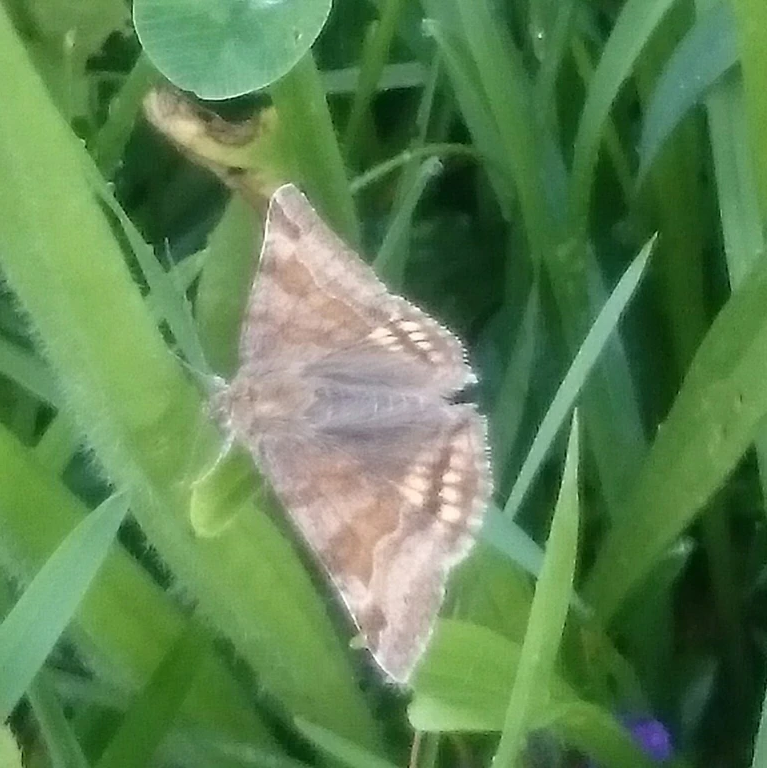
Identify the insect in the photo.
Euclidia glyphica
